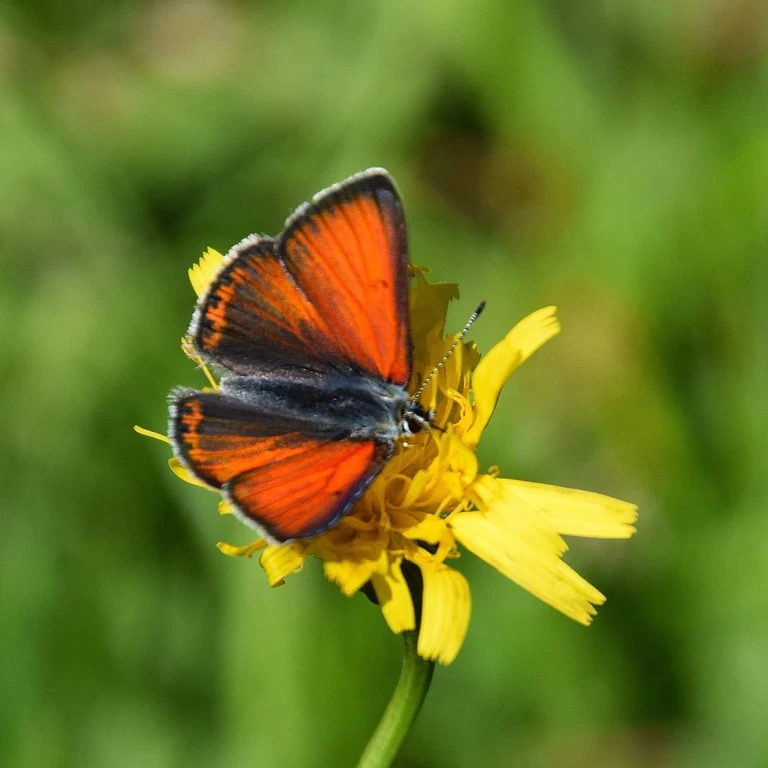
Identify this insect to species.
Lycaena hippothoe (also Palaeochrysophanus hippothoe)
